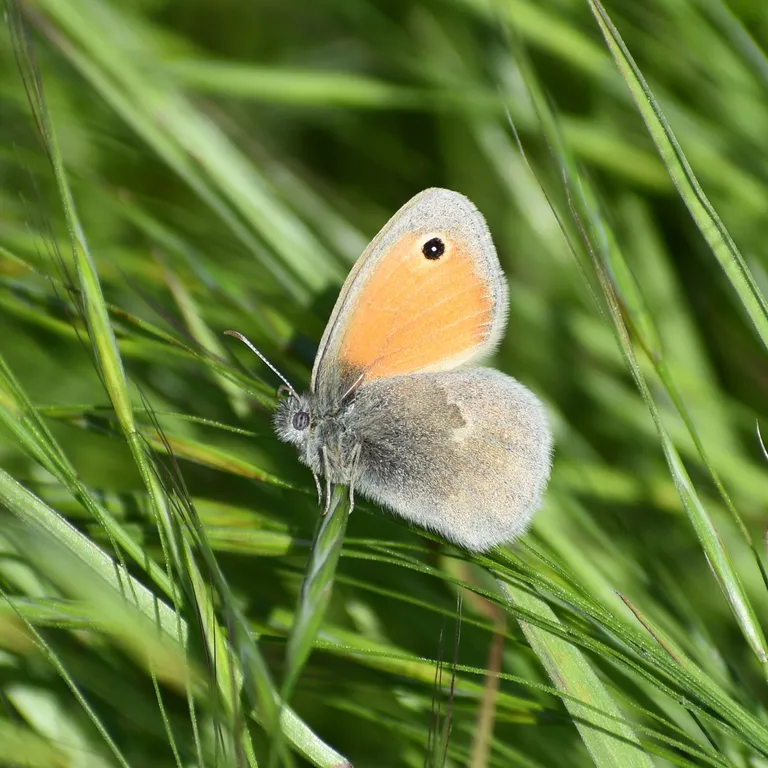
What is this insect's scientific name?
Coenonympha pamphilus
